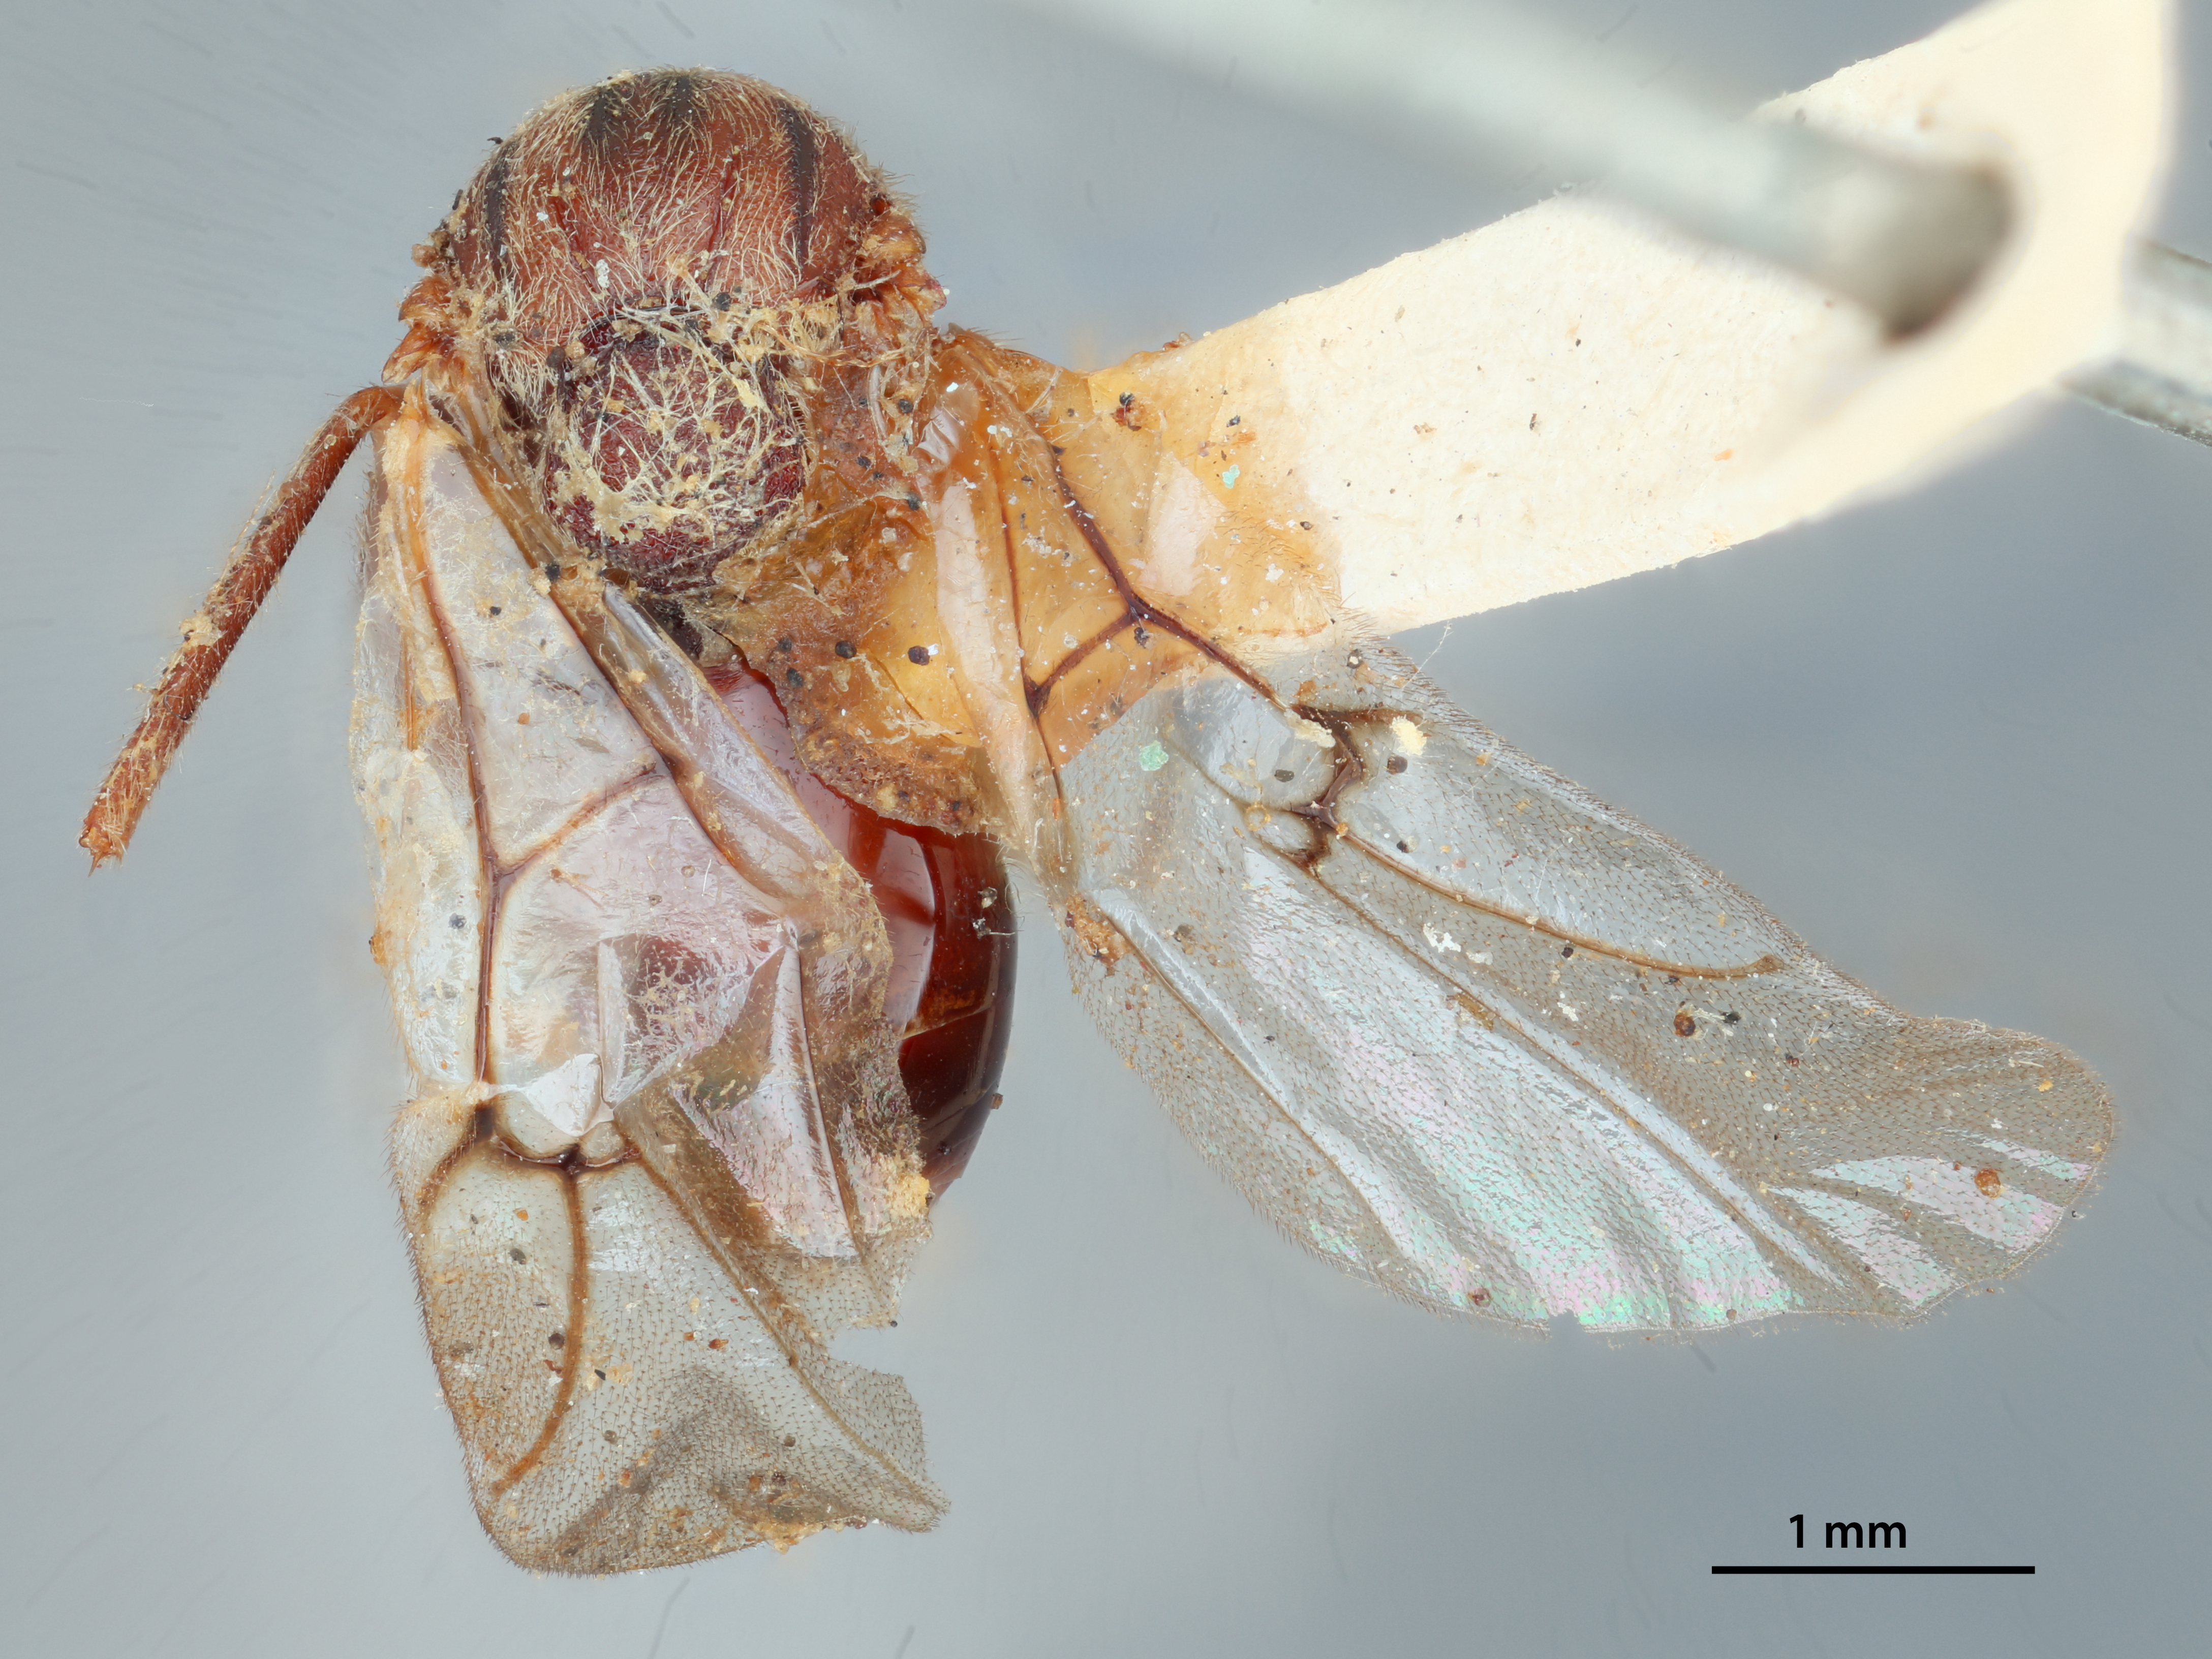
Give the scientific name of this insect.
Cynips quercus
